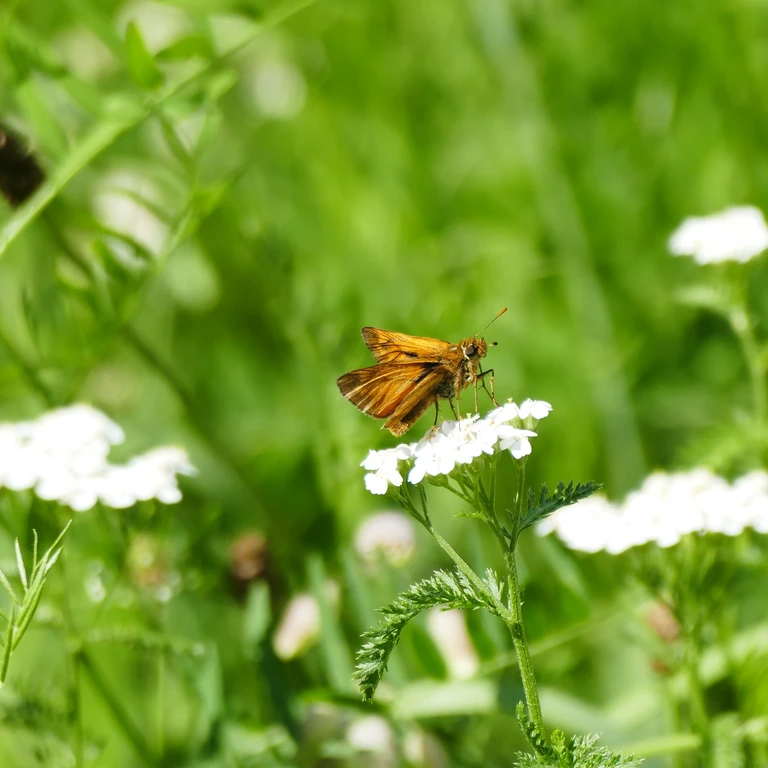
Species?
Ochlodes sylvanus (also Ochlodes venata)
